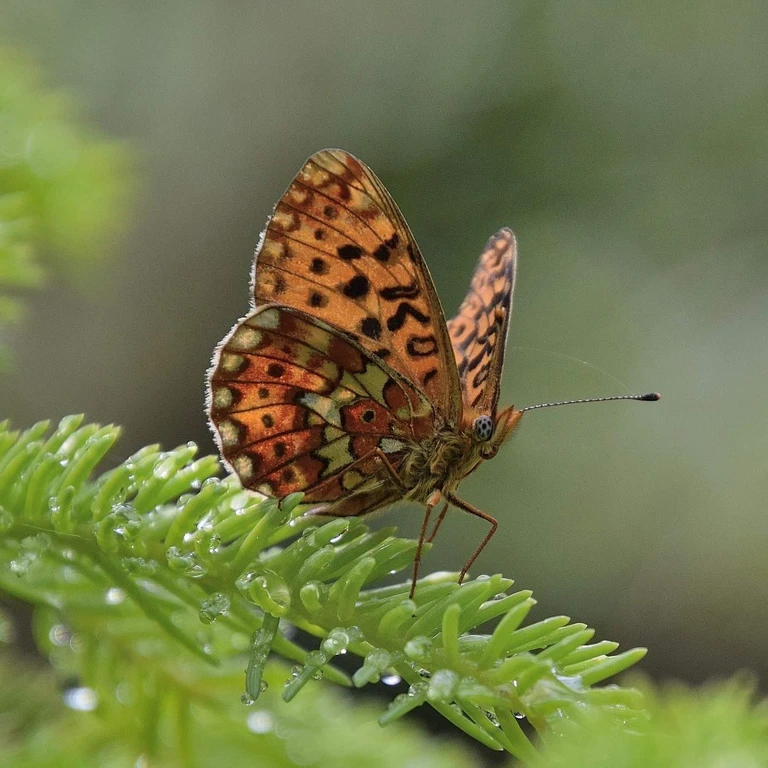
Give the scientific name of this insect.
Boloria euphrosyne (also Clossiana euphrosyne)
